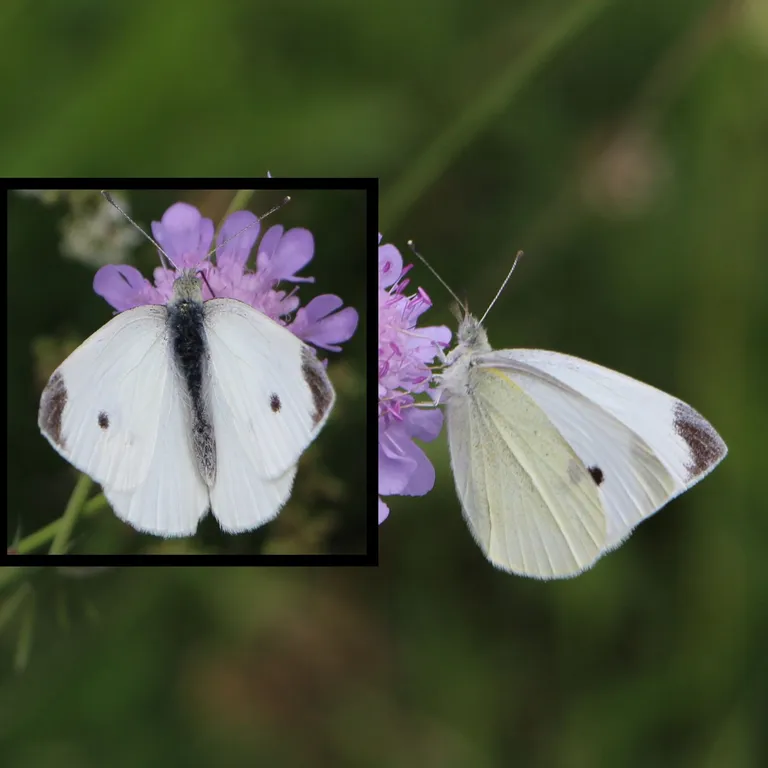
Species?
Pieris rapae
